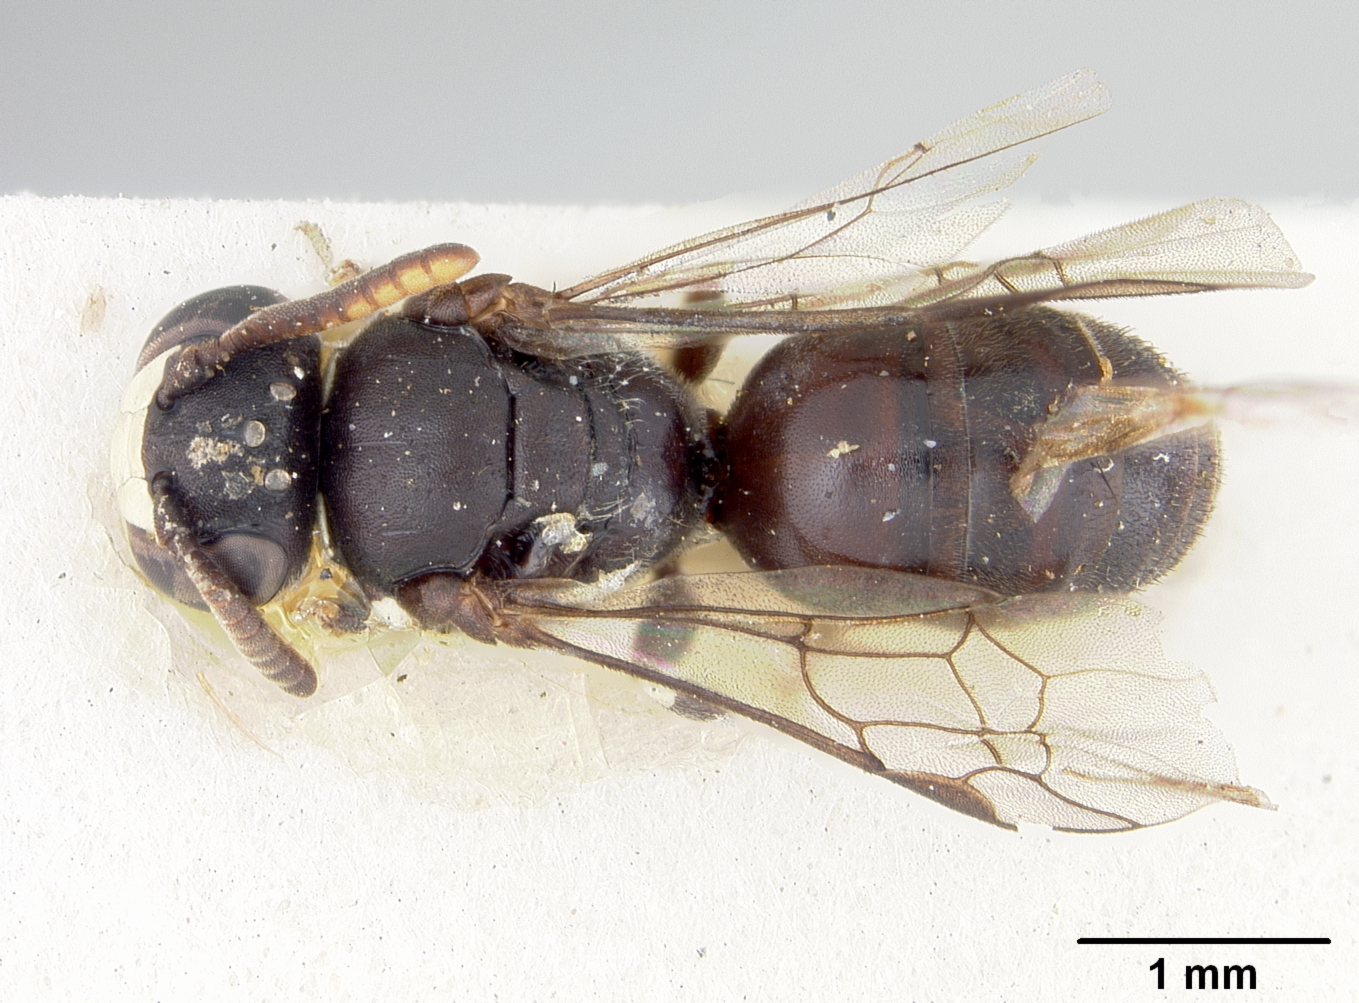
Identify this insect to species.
Prosopis eburniella
